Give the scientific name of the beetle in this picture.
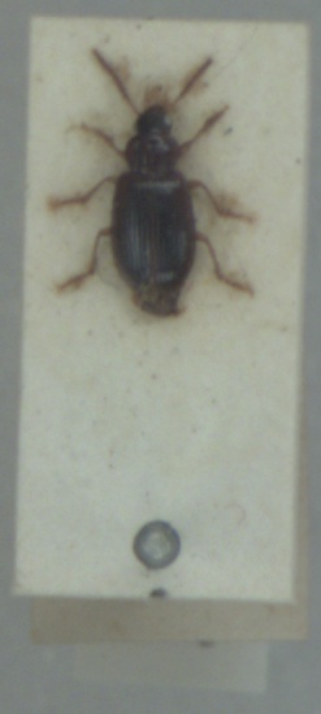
Bradycellus harpalinus
